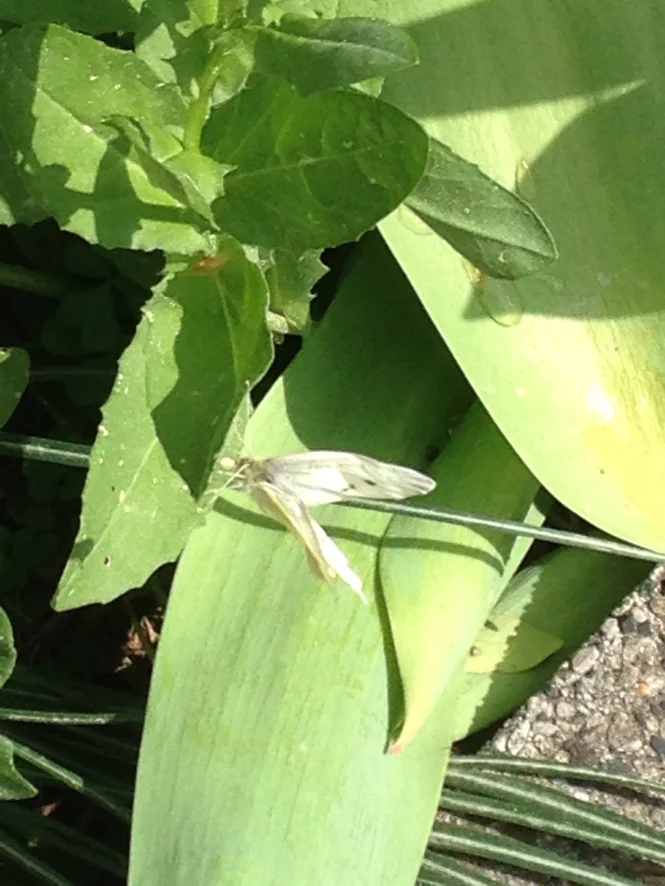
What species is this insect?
Pieris rapae
